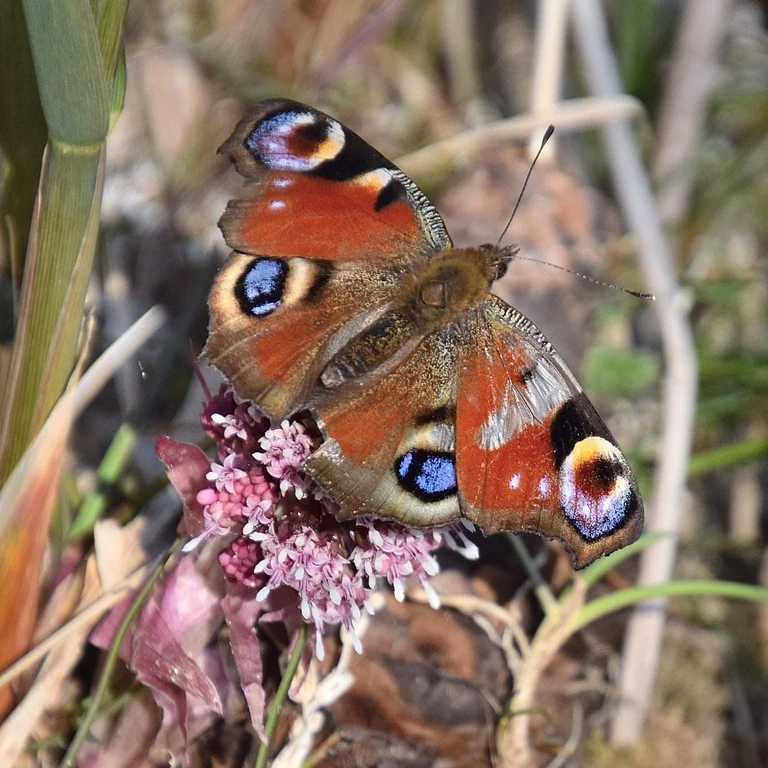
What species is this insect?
Aglais io
